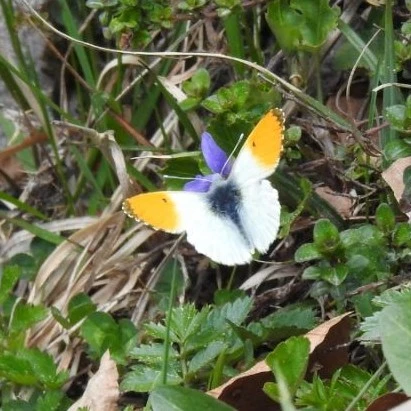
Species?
Anthocharis cardamines
